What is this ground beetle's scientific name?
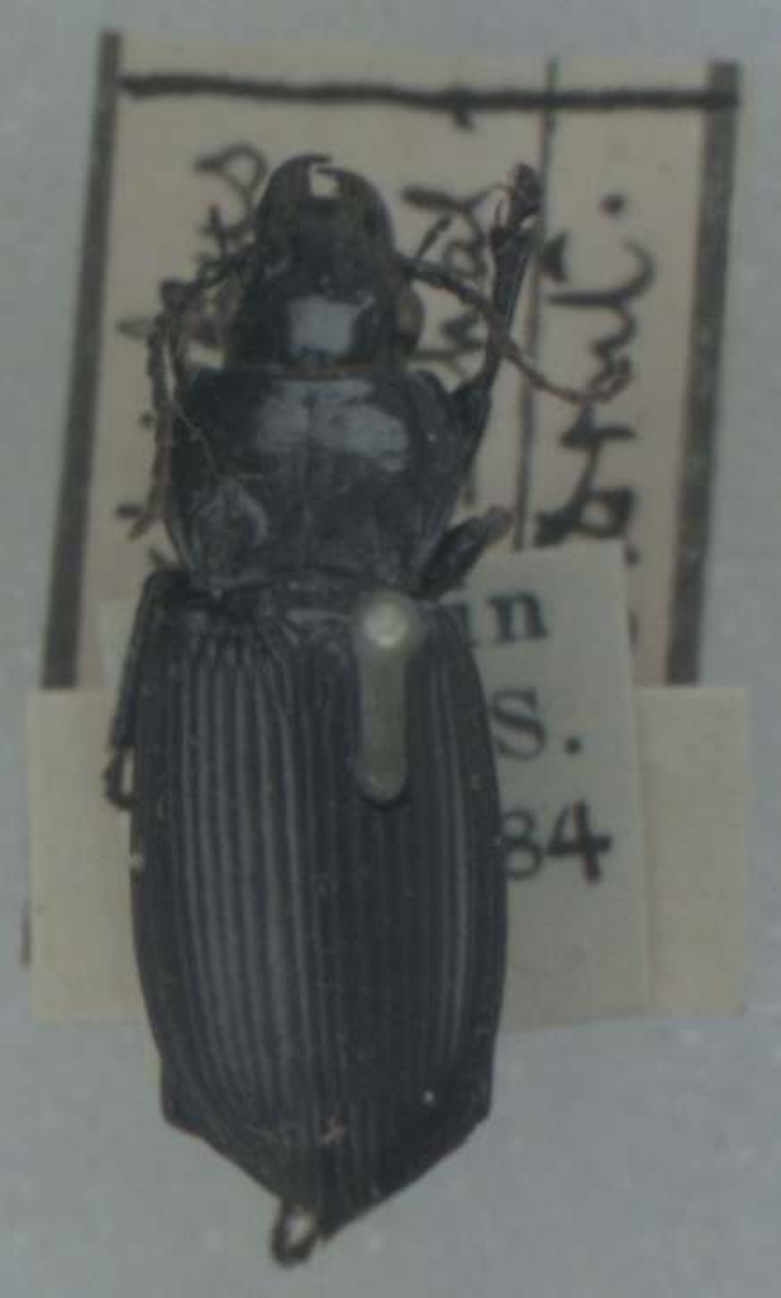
Pterostichus melanarius
